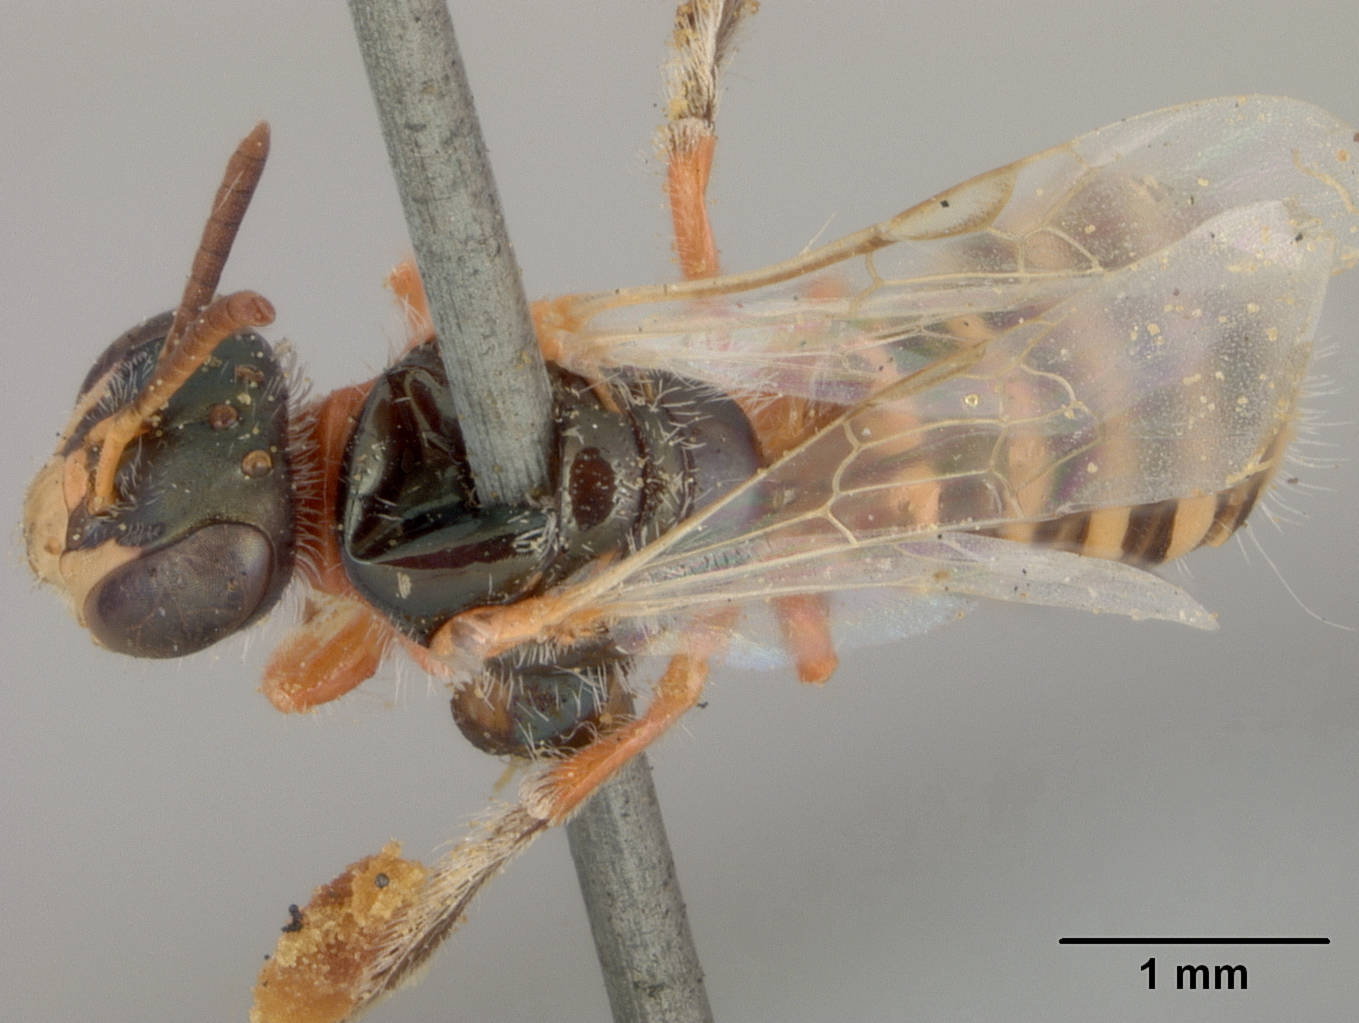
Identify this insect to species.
Perdita baccharidis
